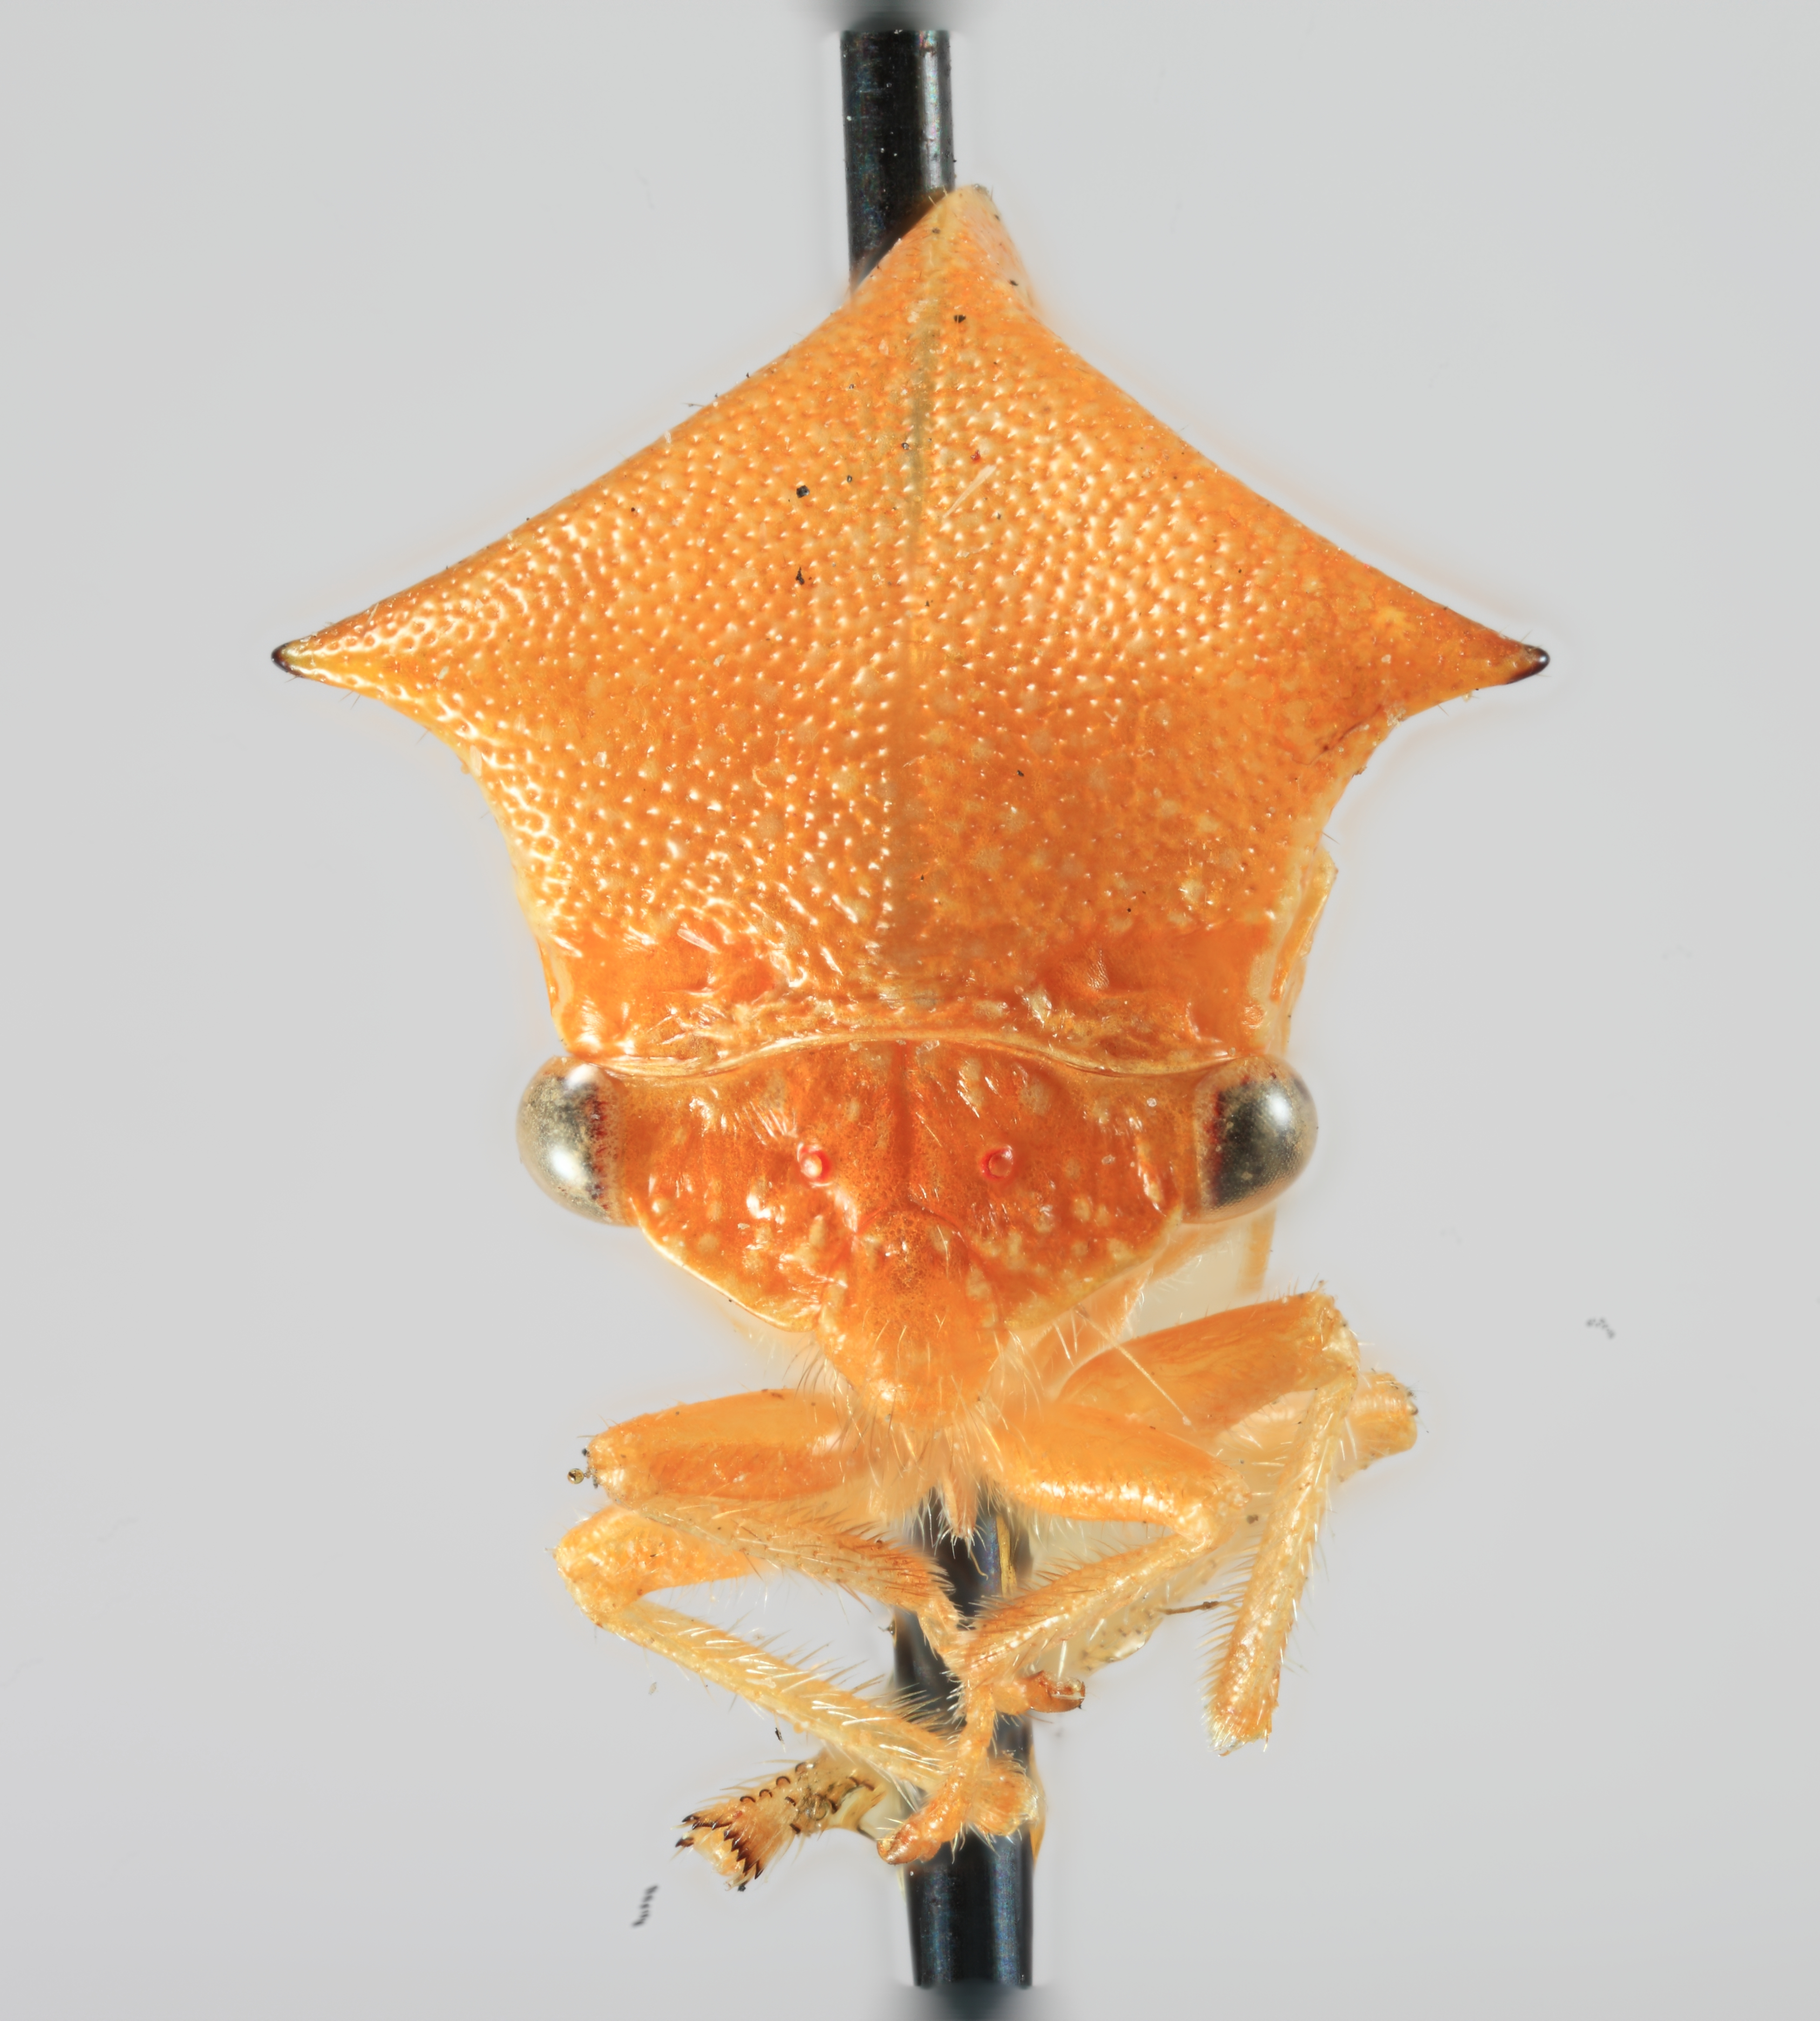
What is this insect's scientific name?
Stictolobus borealis
